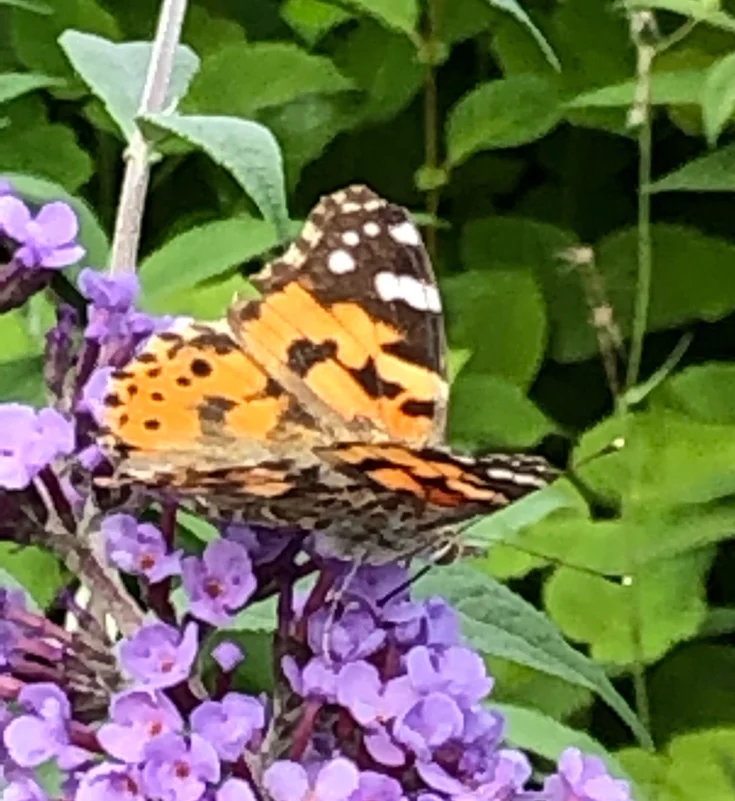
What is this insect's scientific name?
Vanessa cardui
